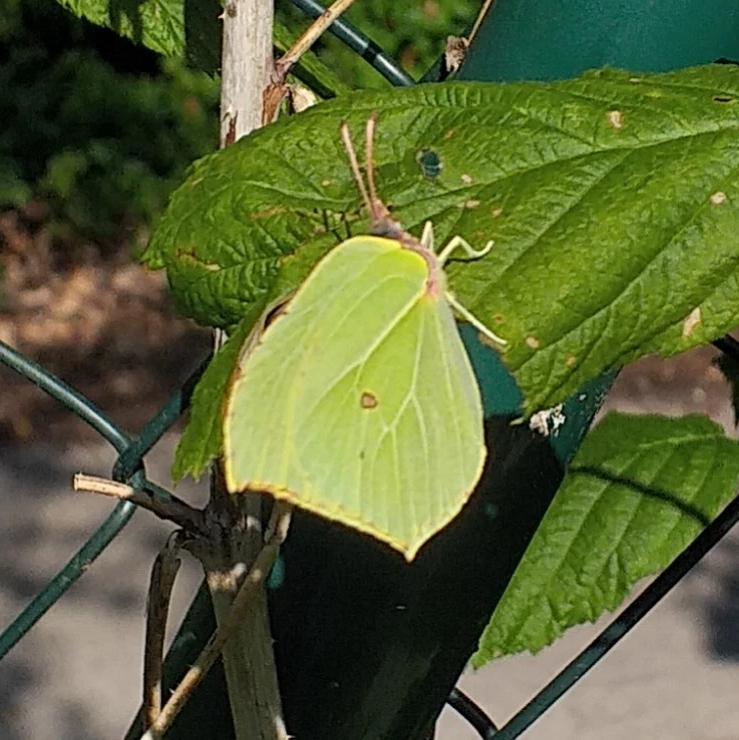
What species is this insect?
Gonepteryx rhamni
